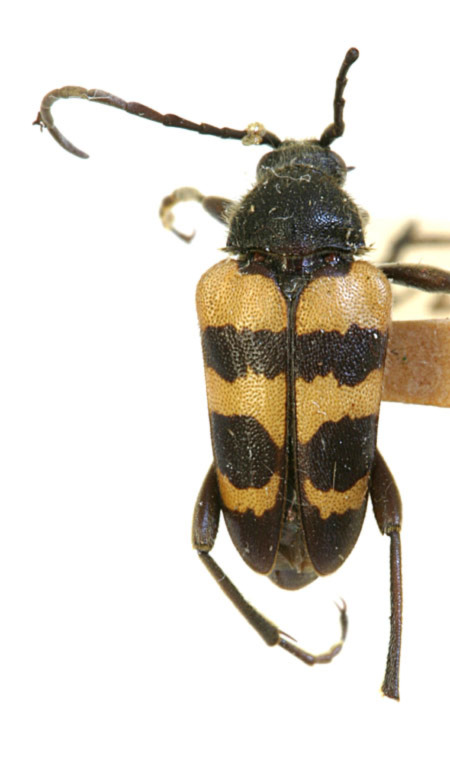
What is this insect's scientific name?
Judolia instabilis (also Judolia trajecta)
